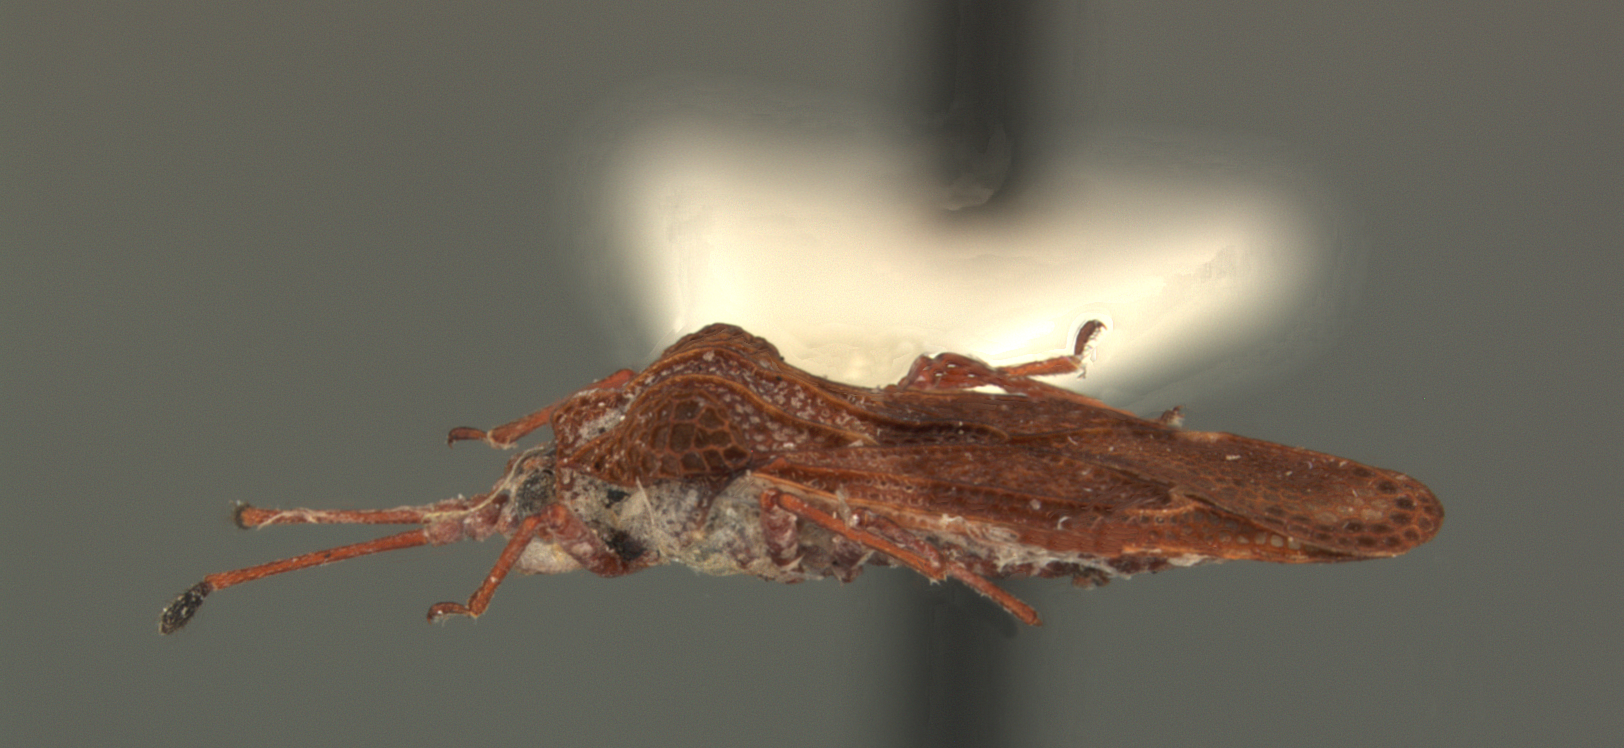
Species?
Physatocheila enalla
